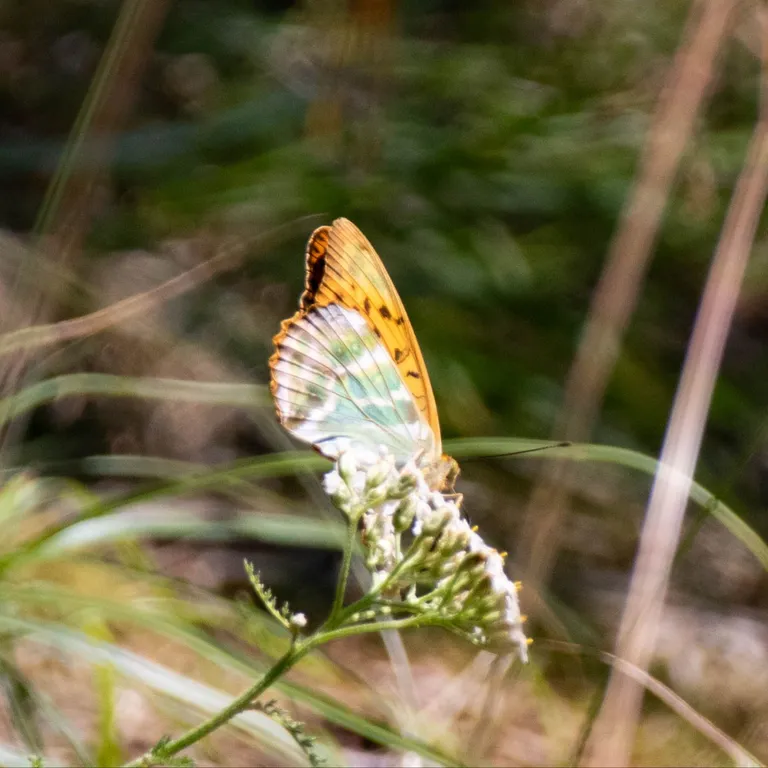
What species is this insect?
Argynnis paphia
